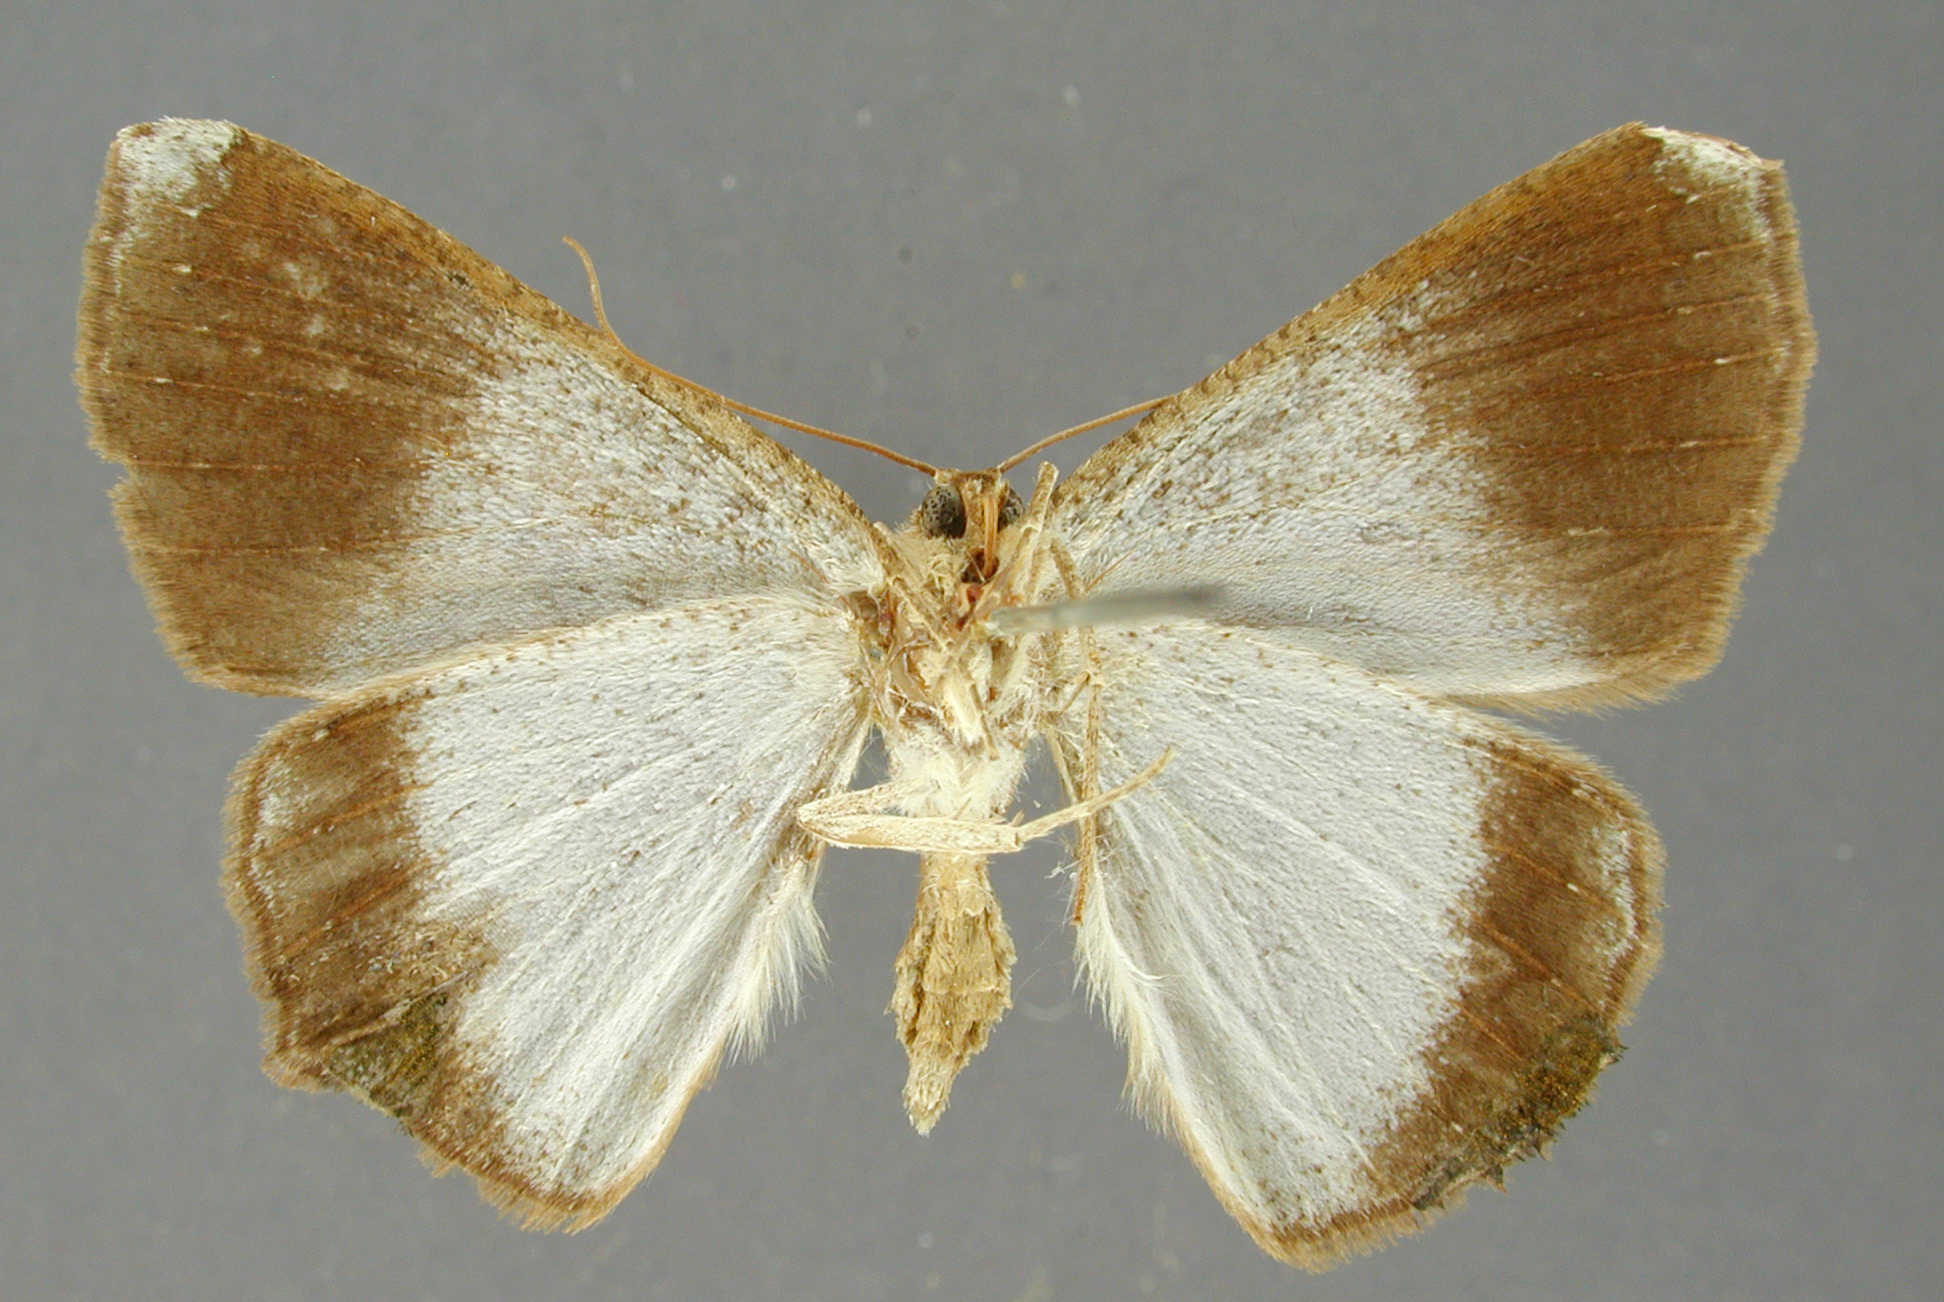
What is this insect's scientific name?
Sabulodes mima
